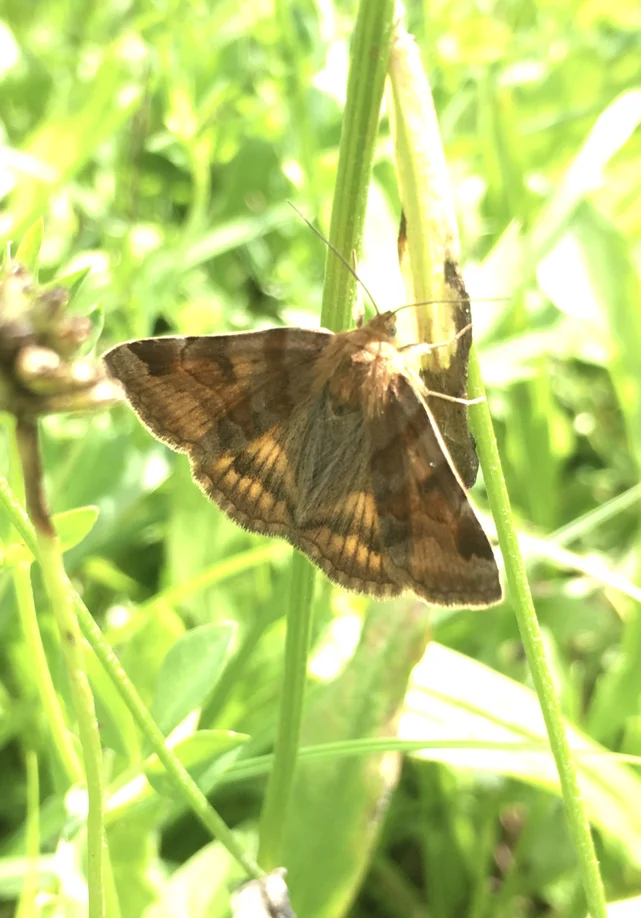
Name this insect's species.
Euclidia glyphica
